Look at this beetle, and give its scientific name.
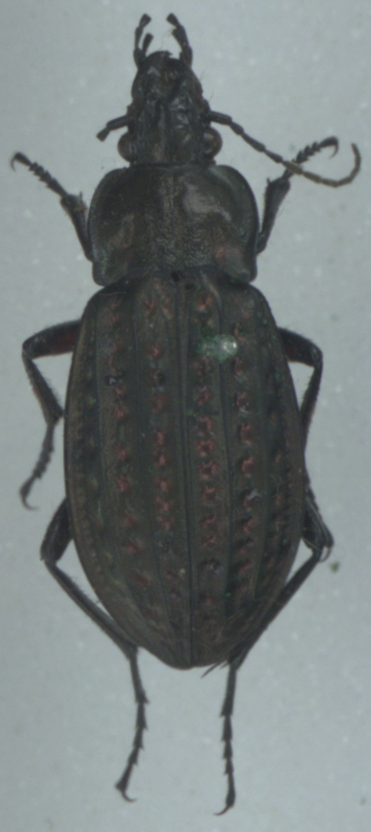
Carabus clatratus
